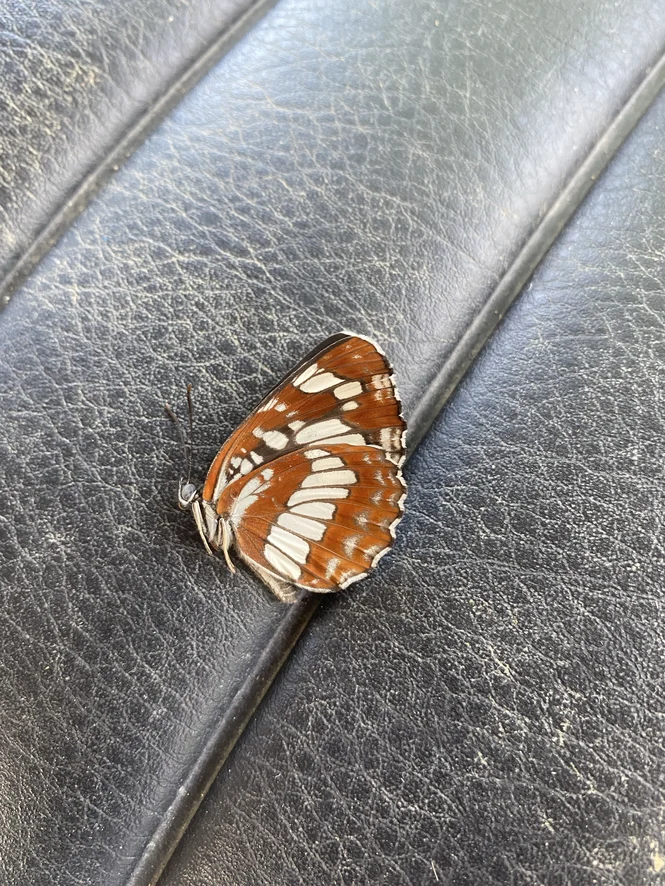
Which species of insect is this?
Neptis rivularis
